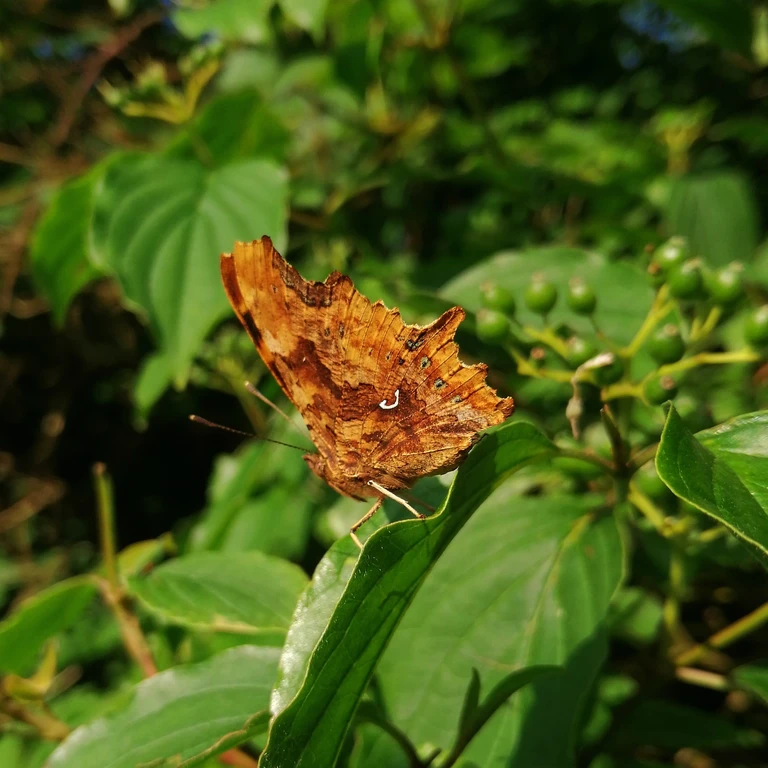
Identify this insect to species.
Polygonia c-album
